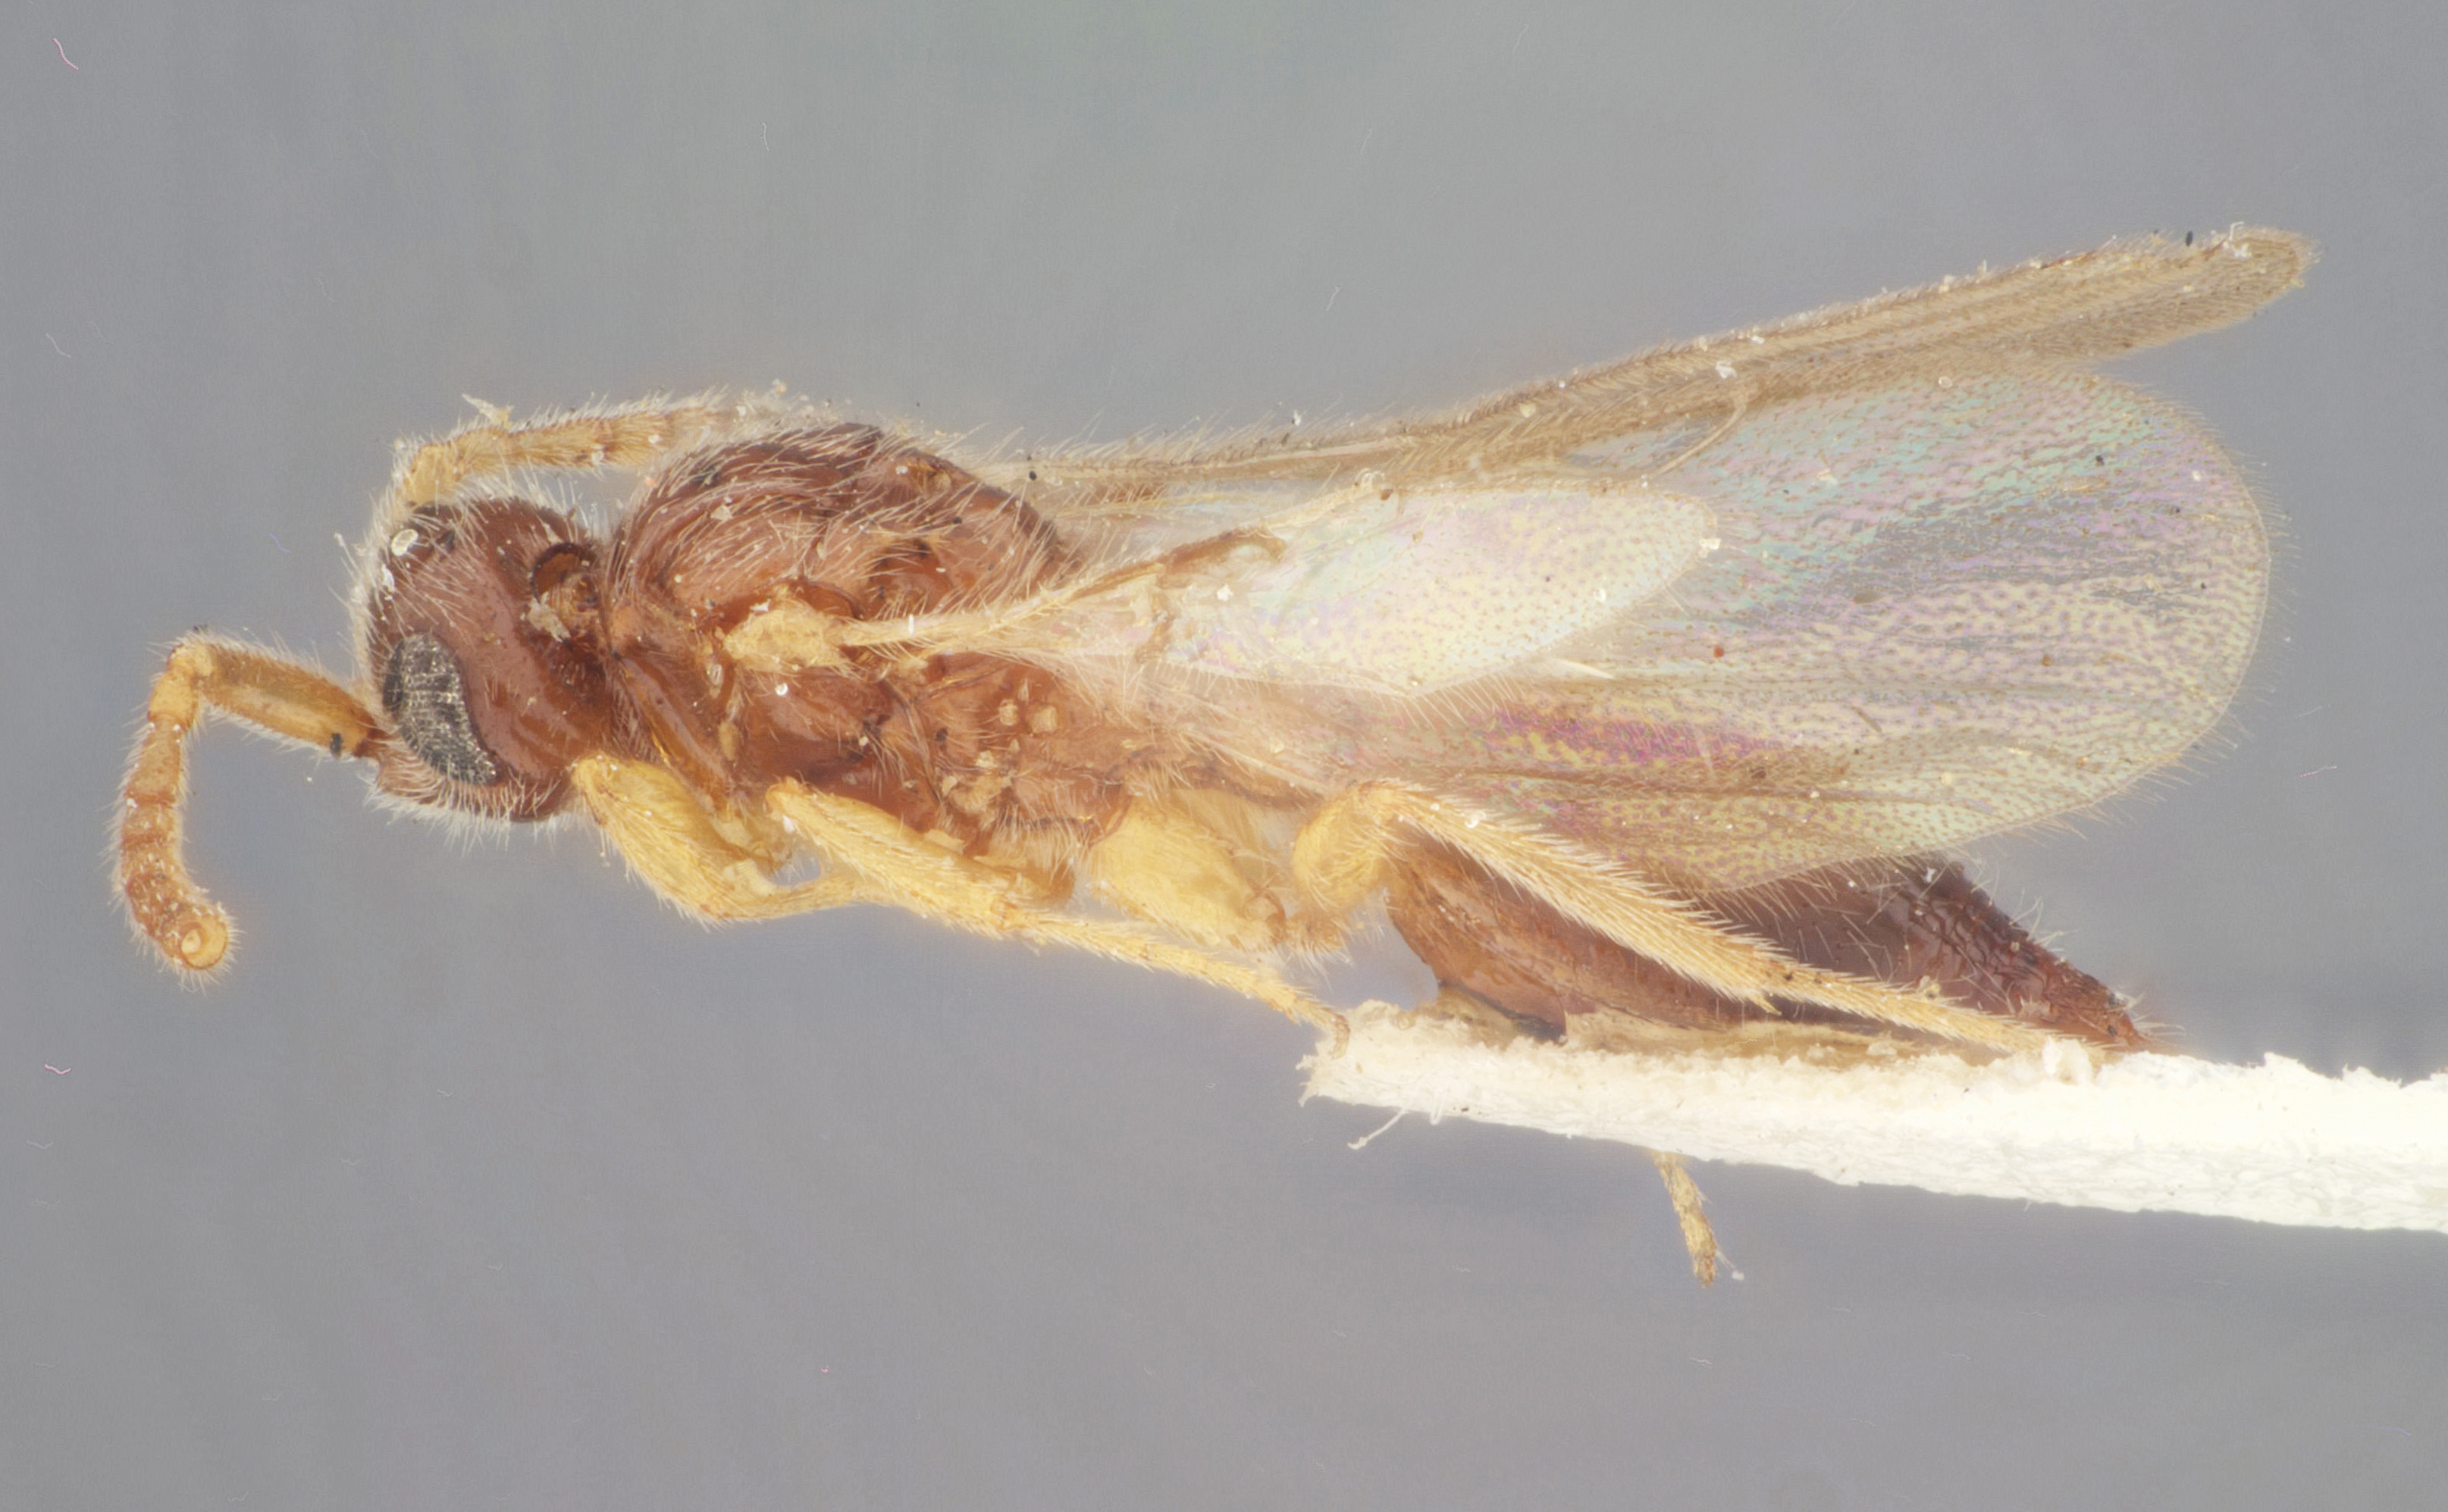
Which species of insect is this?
Pantoclis rufescens
